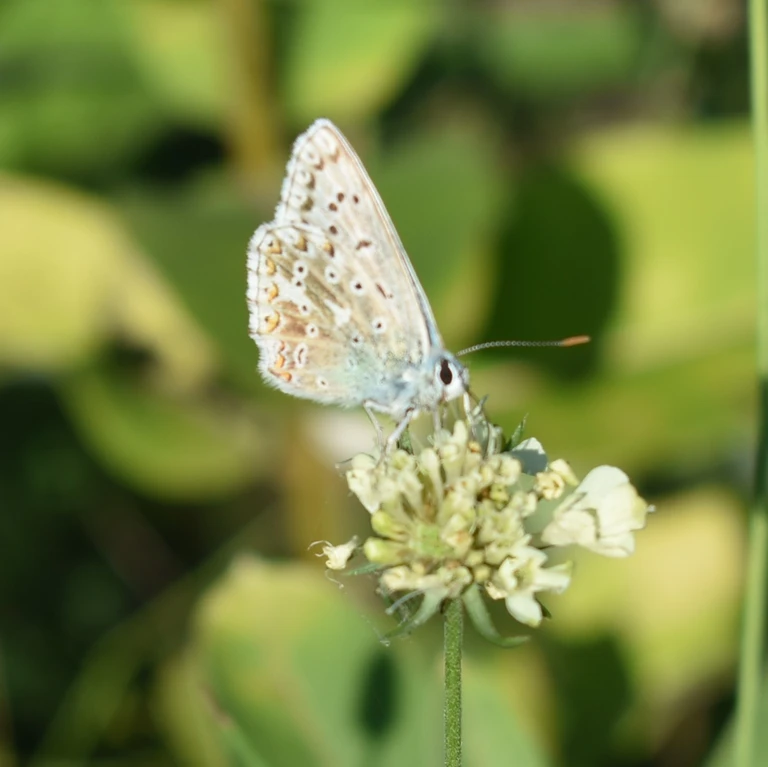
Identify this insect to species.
Lysandra coridon
